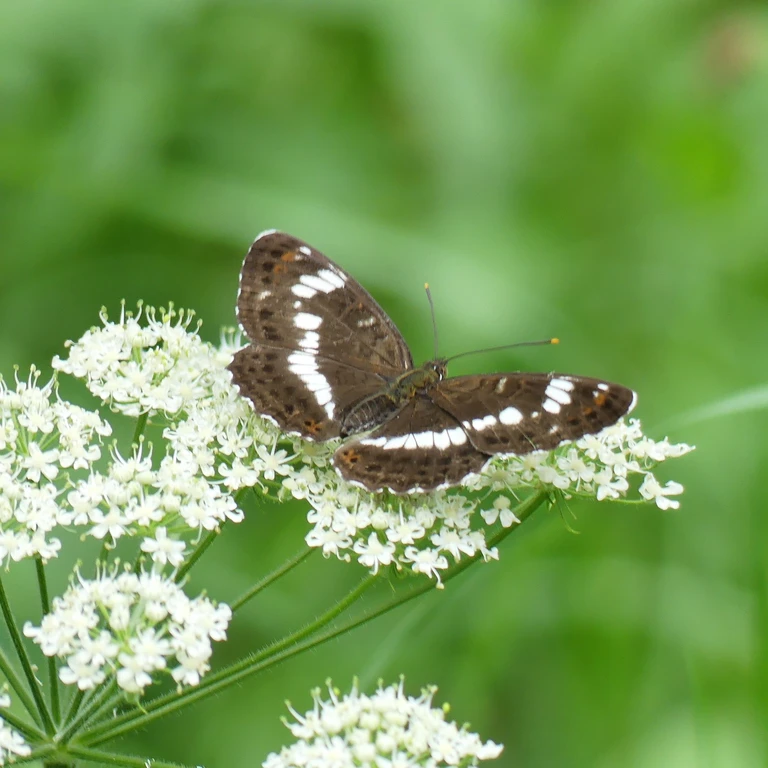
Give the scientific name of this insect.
Limenitis camilla (also Ladoga camilla)
